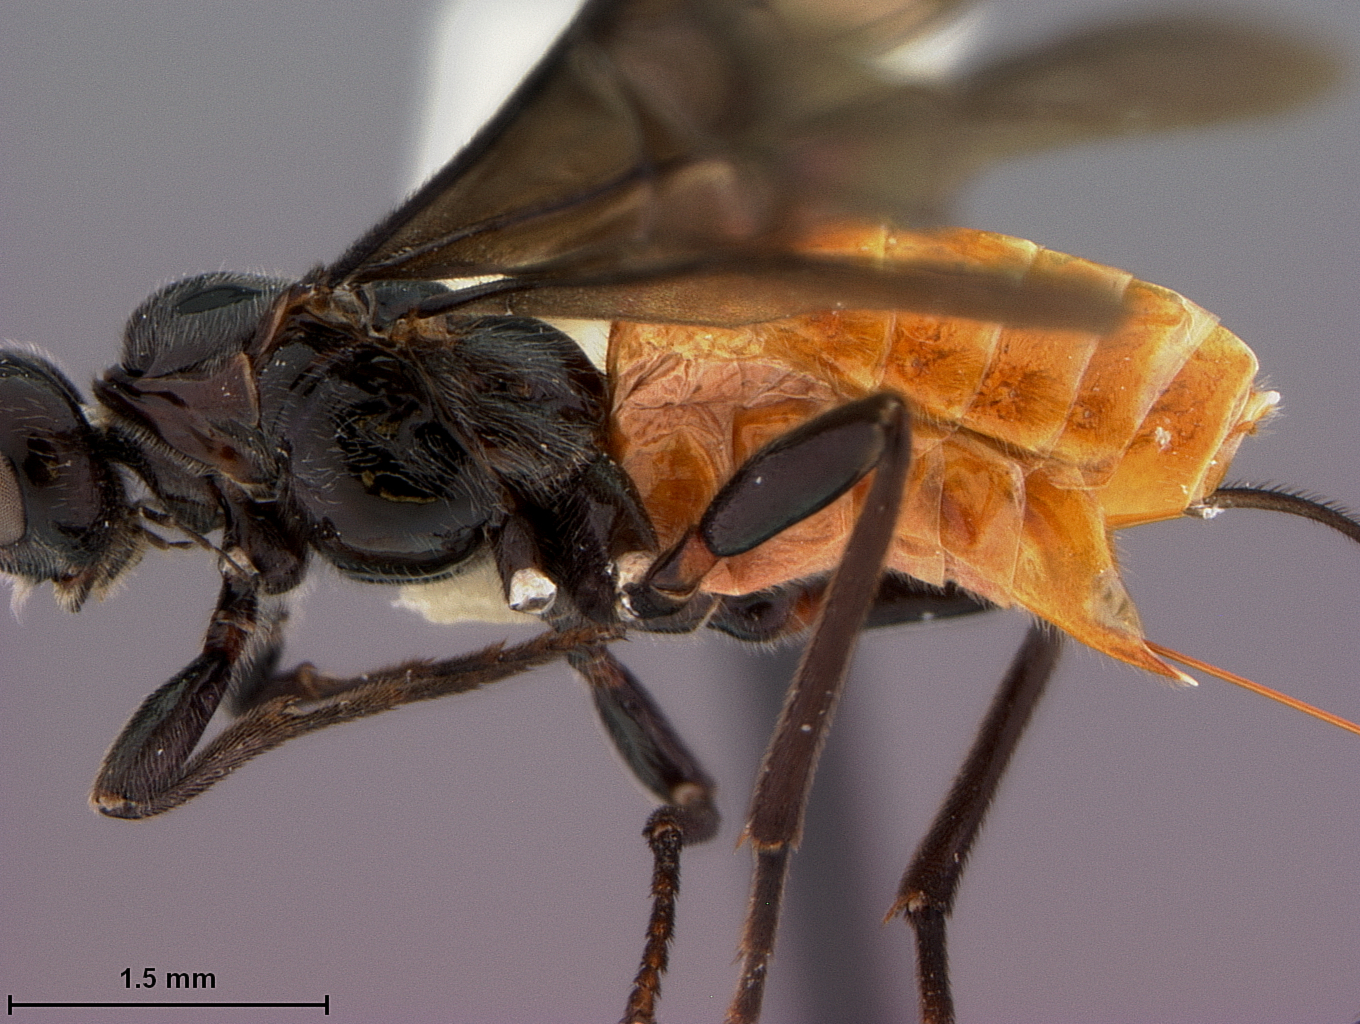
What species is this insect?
Coeloides mexicanus
